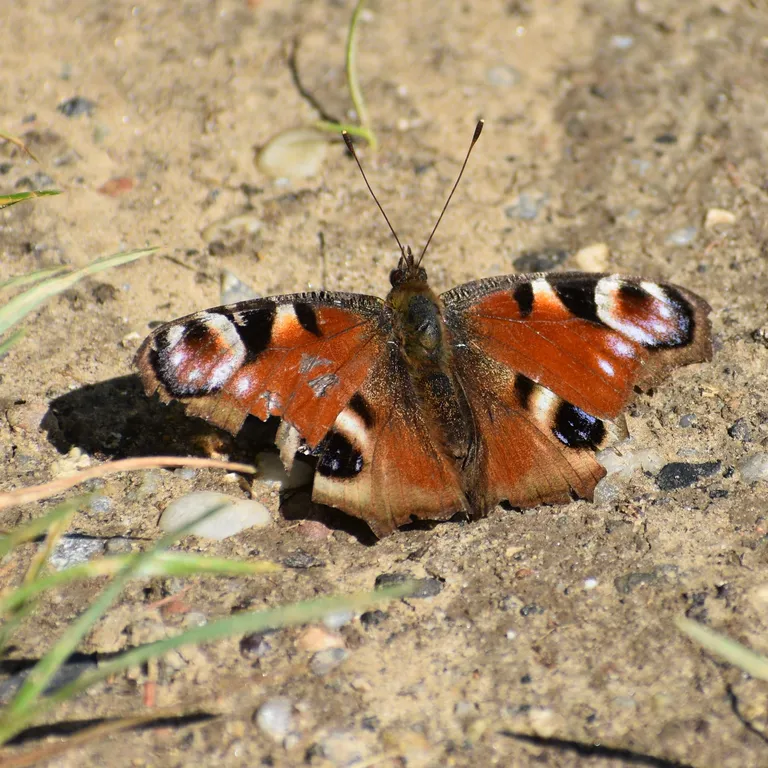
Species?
Aglais io
